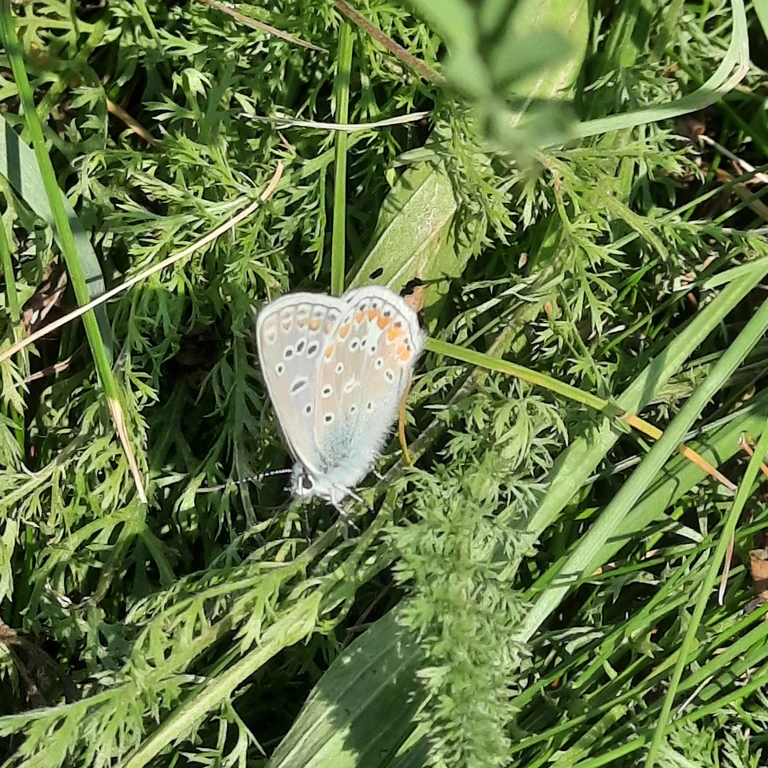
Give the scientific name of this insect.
Polyommatus icarus
